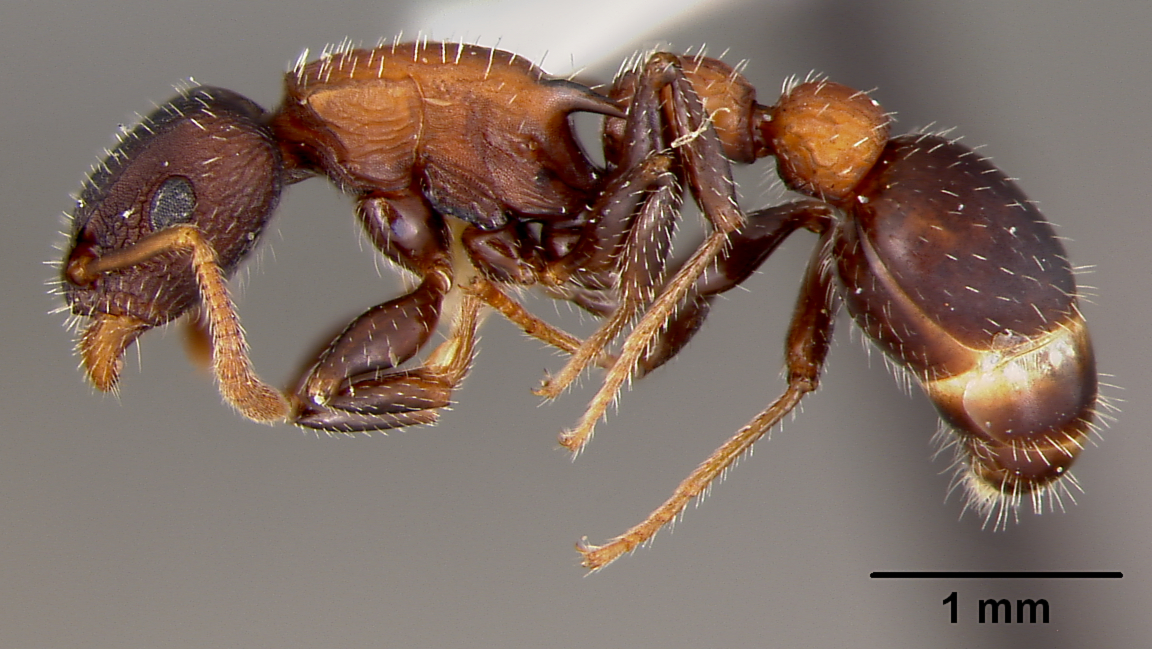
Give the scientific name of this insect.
Romblonella palauensis
